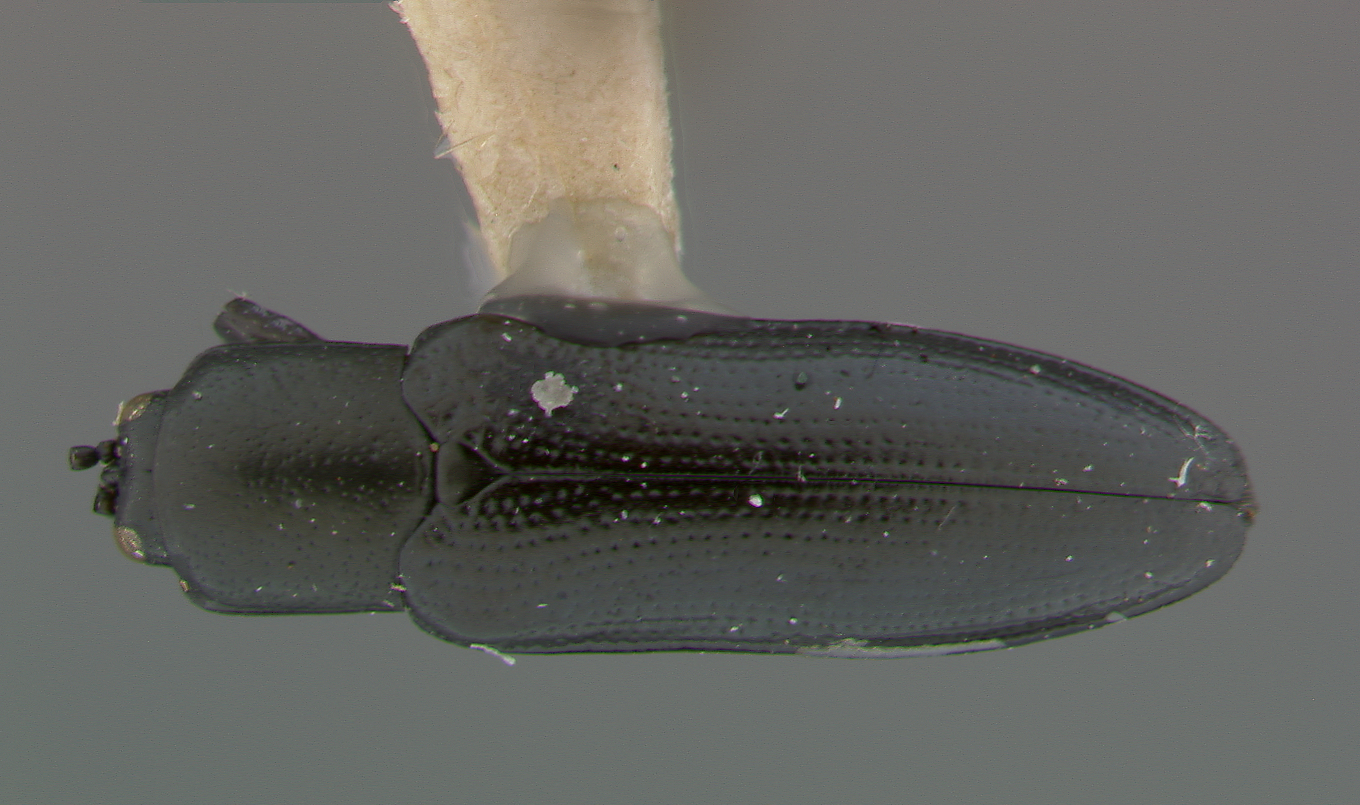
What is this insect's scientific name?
Stenispa graminicola
